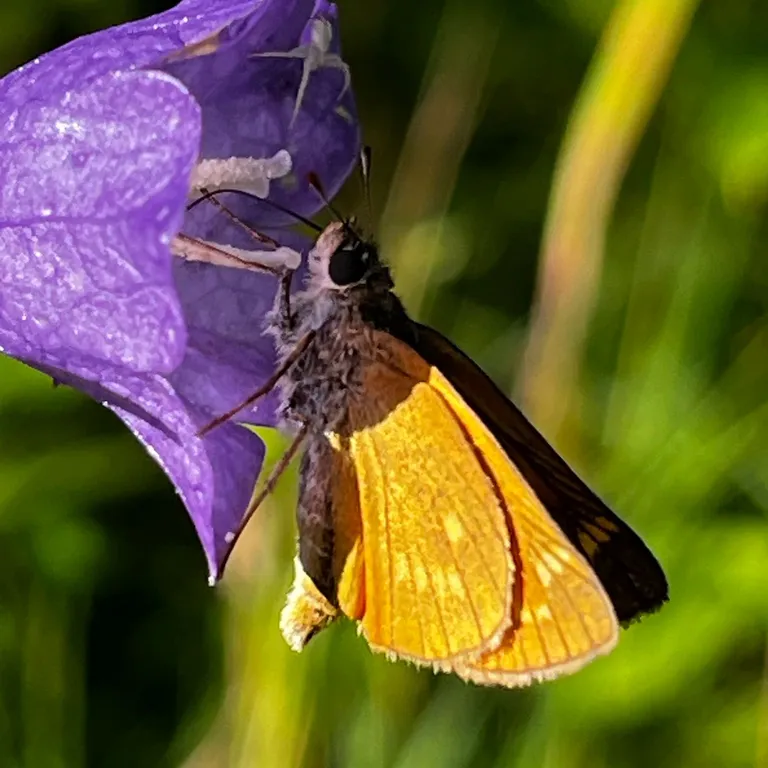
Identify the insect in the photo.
Ochlodes sylvanus (also Ochlodes venata)
